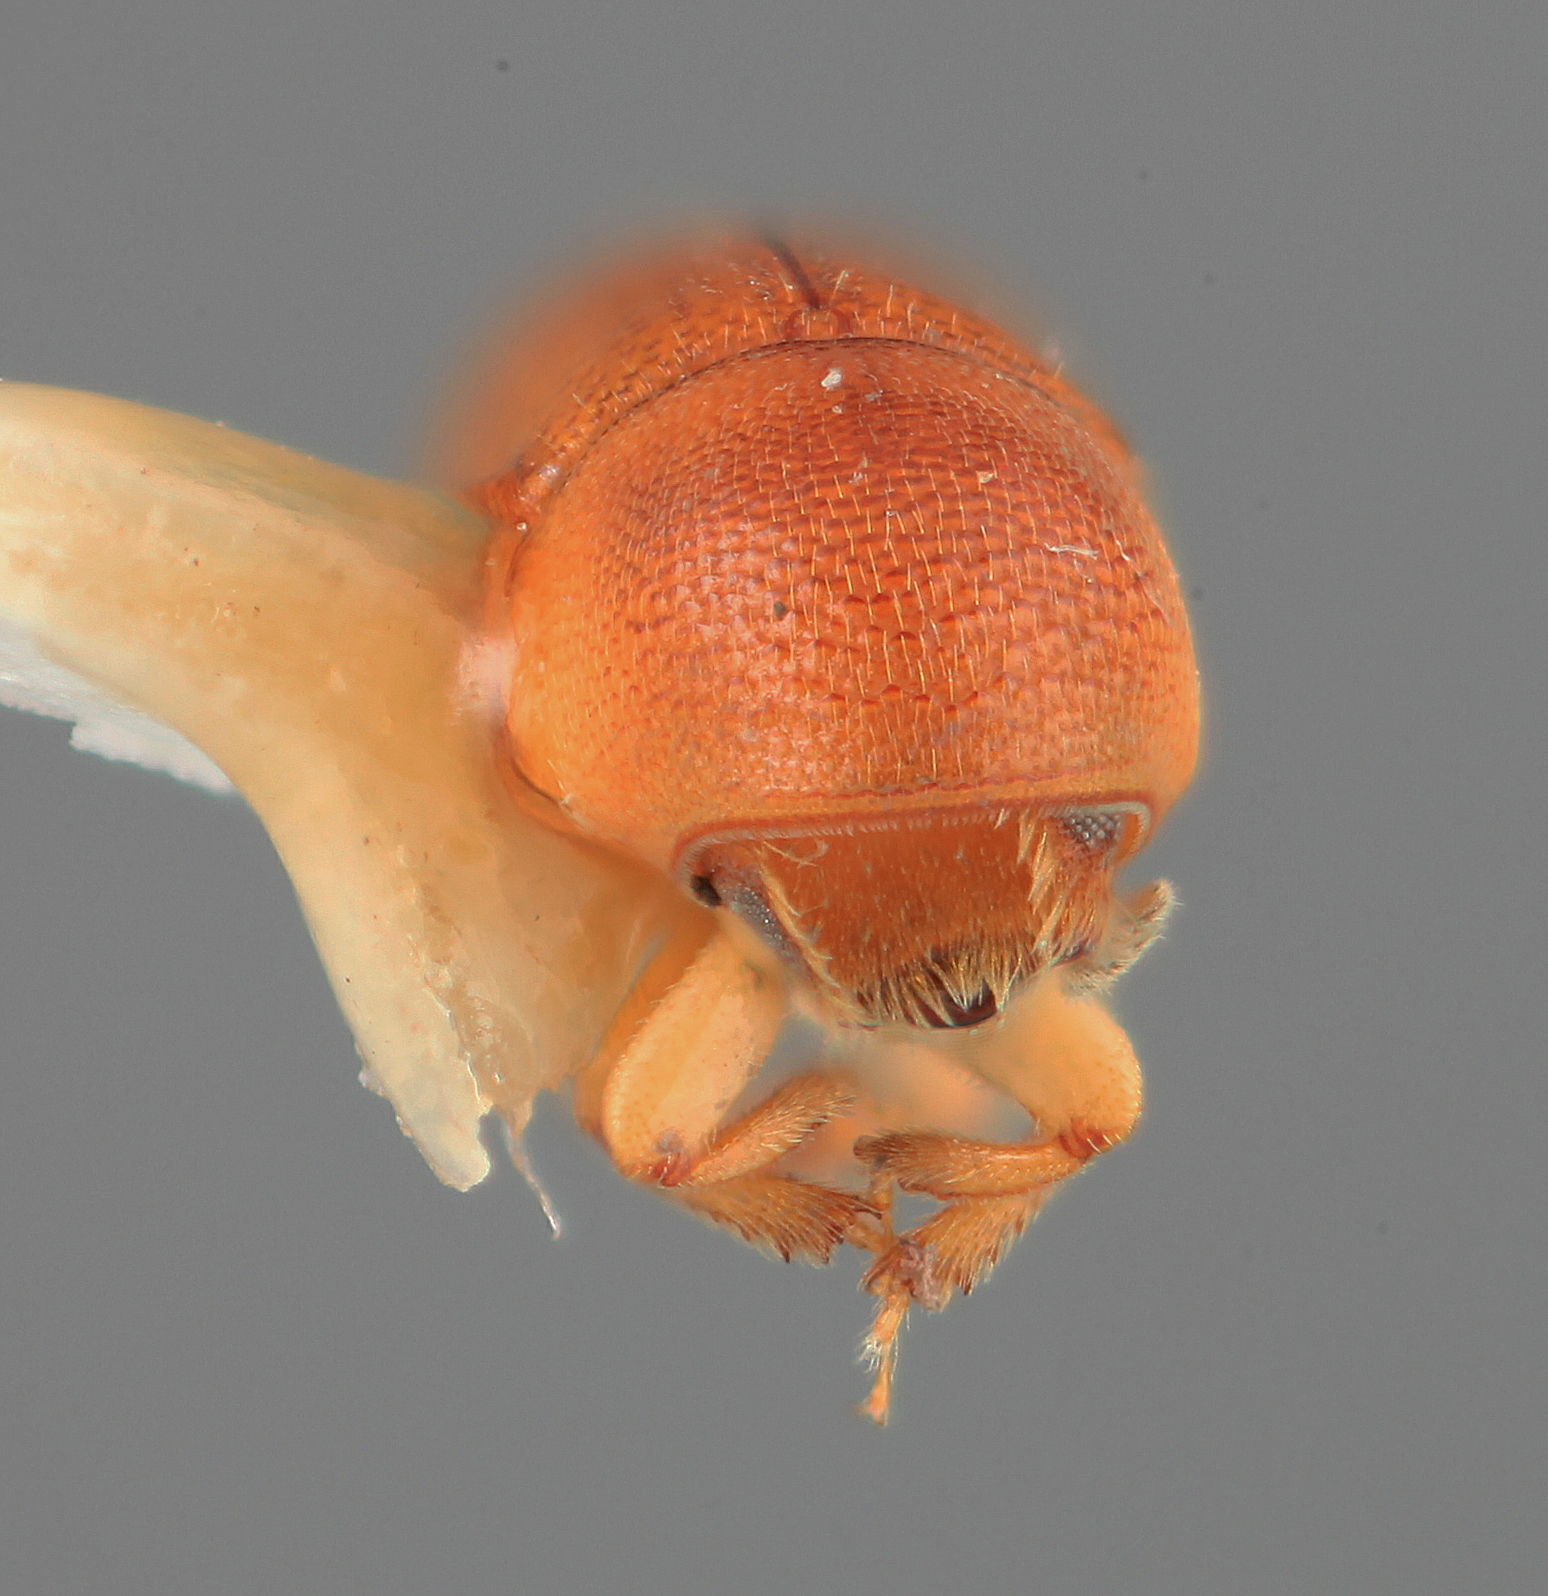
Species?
Araptus conditus
